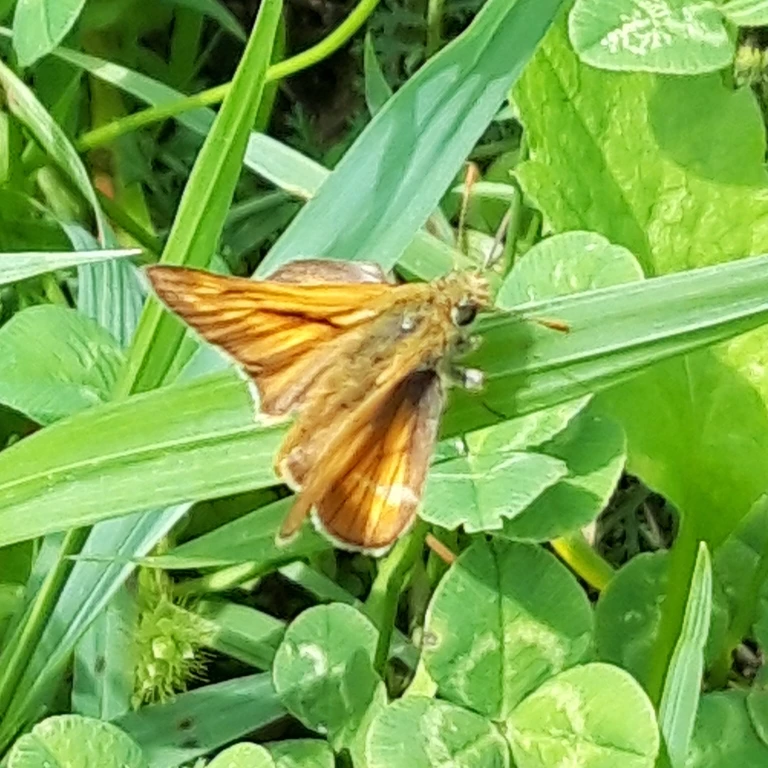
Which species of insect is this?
Ochlodes sylvanus (also Ochlodes venata)
